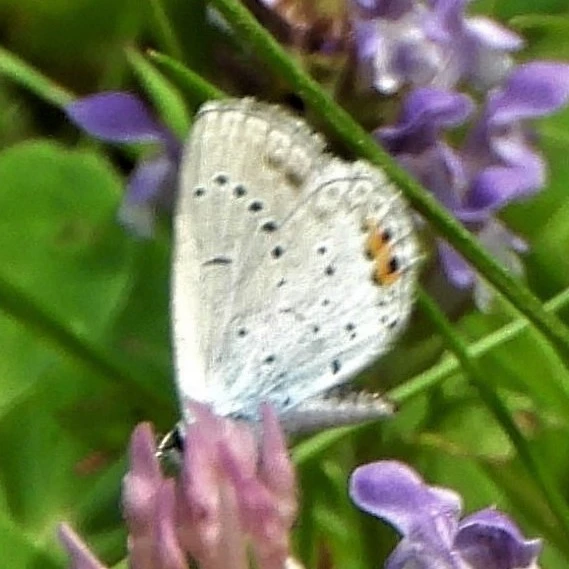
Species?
Cupido argiades (also Elkalyce argiades)
